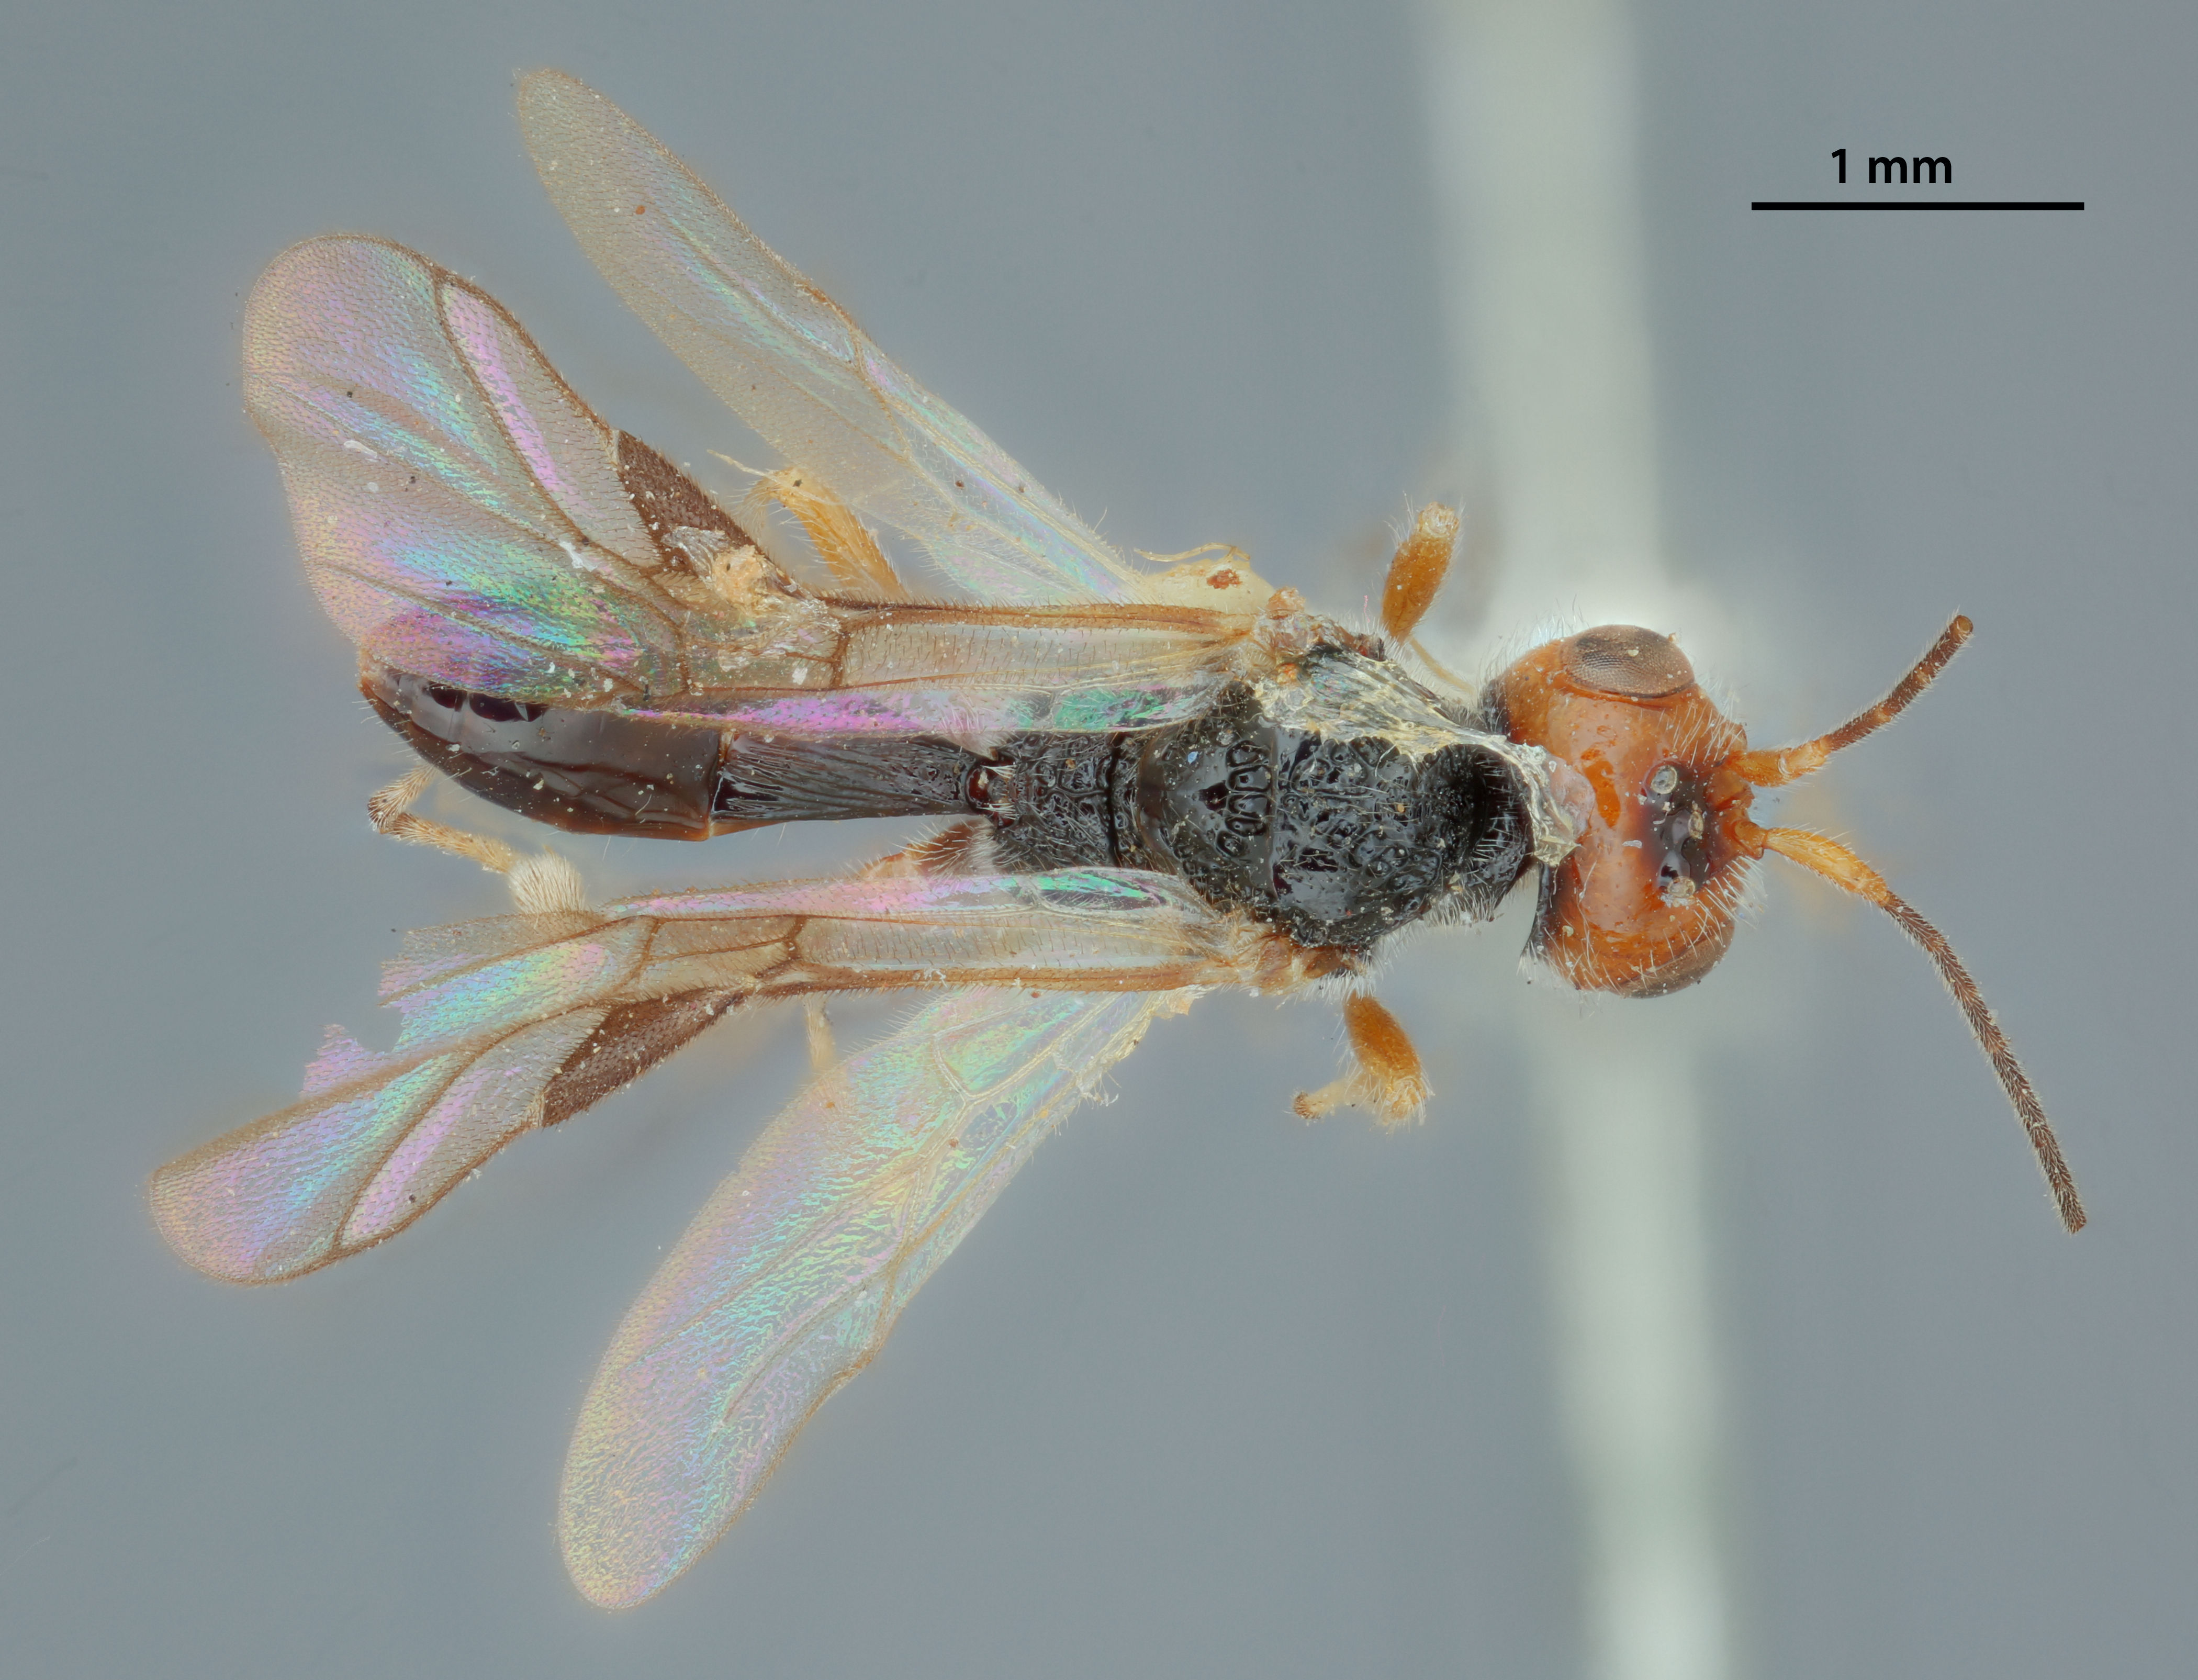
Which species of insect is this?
Promachus rubriceps
